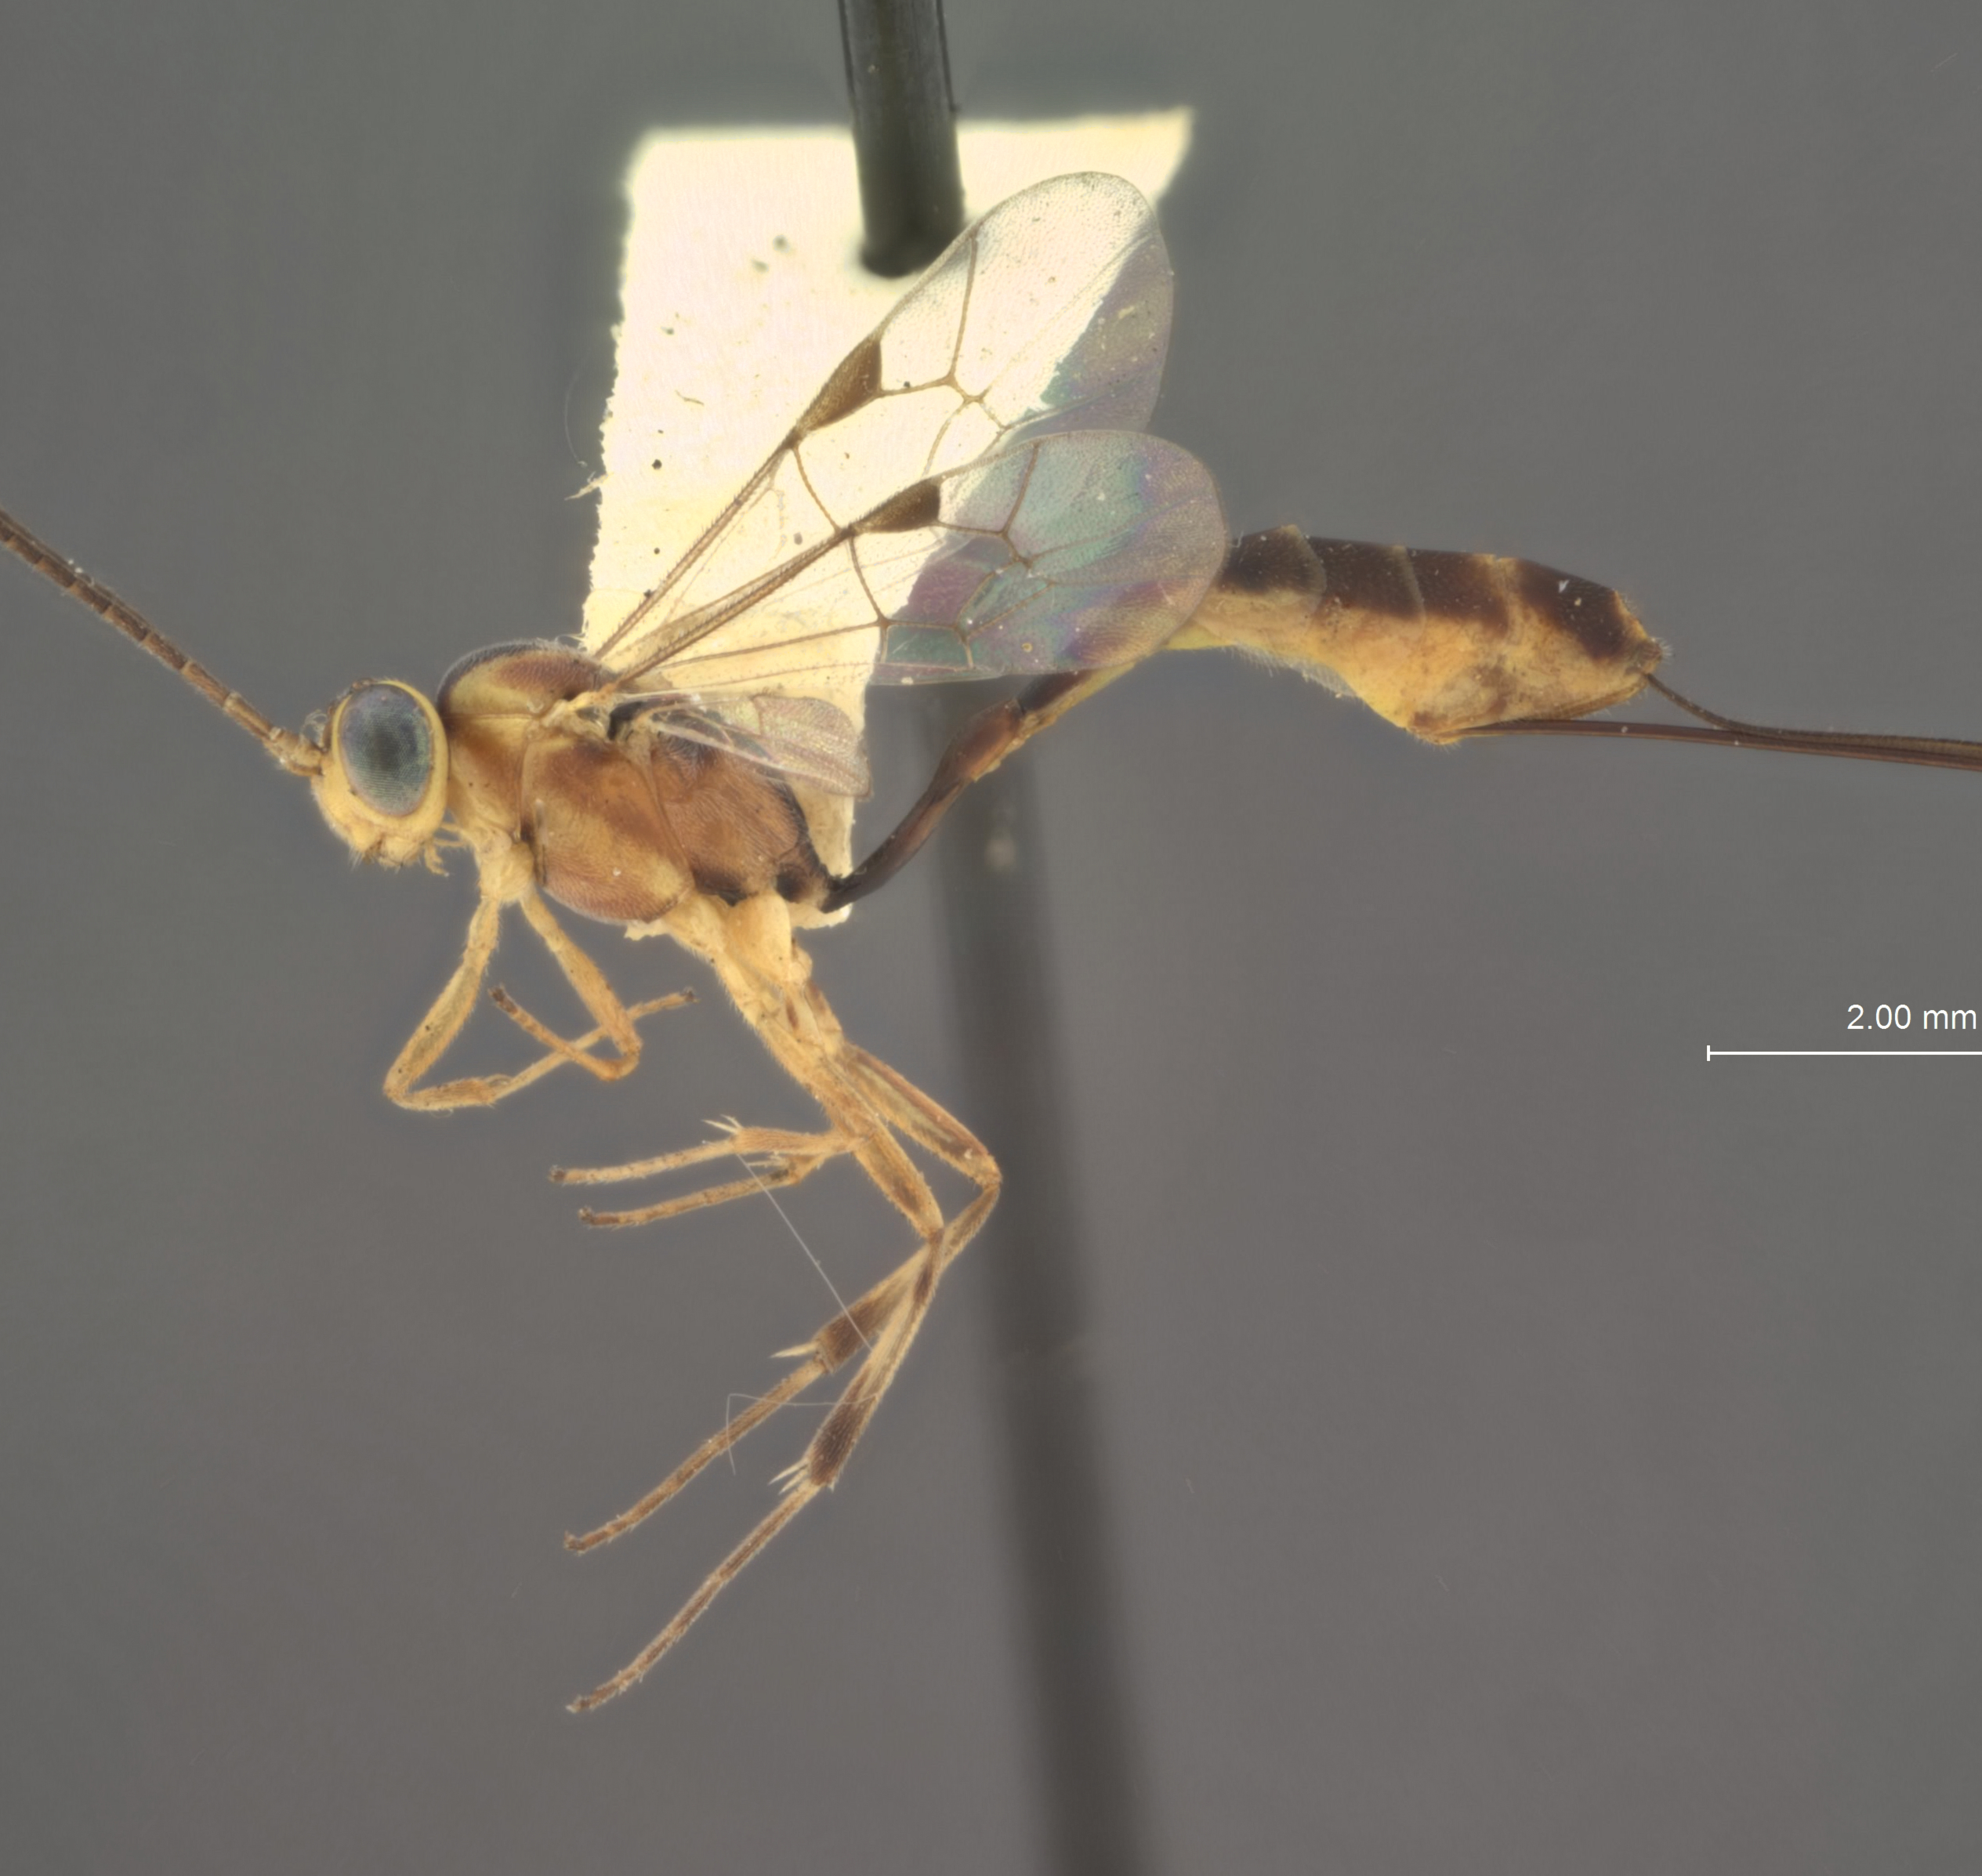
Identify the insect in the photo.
Cremastus grapholithae
